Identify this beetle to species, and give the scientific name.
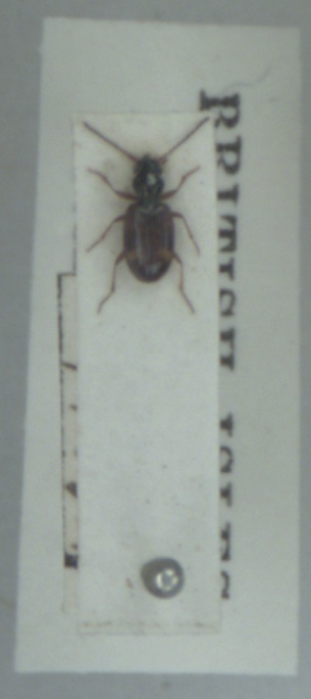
Bembidion articulatum
